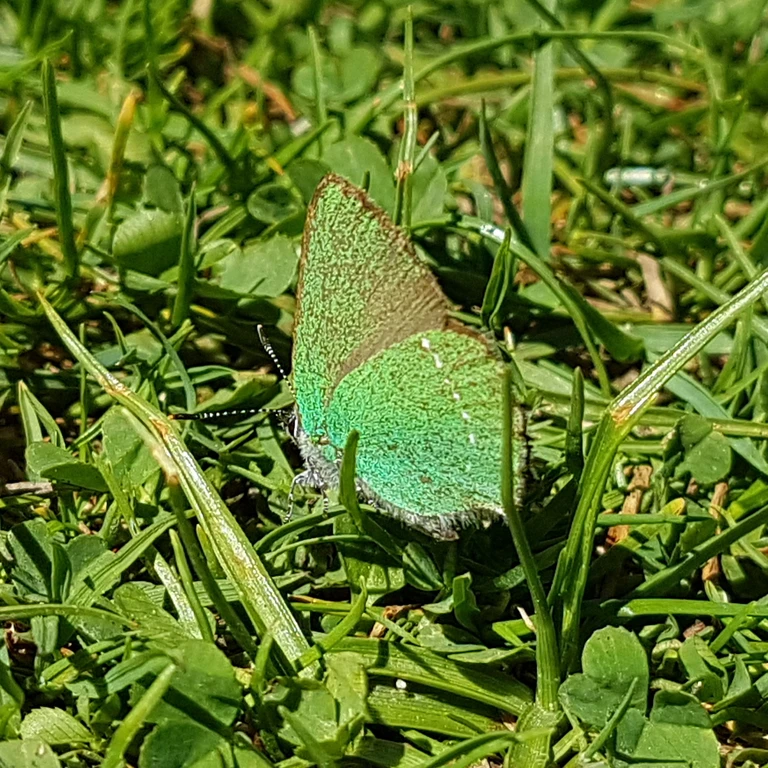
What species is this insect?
Callophrys rubi
